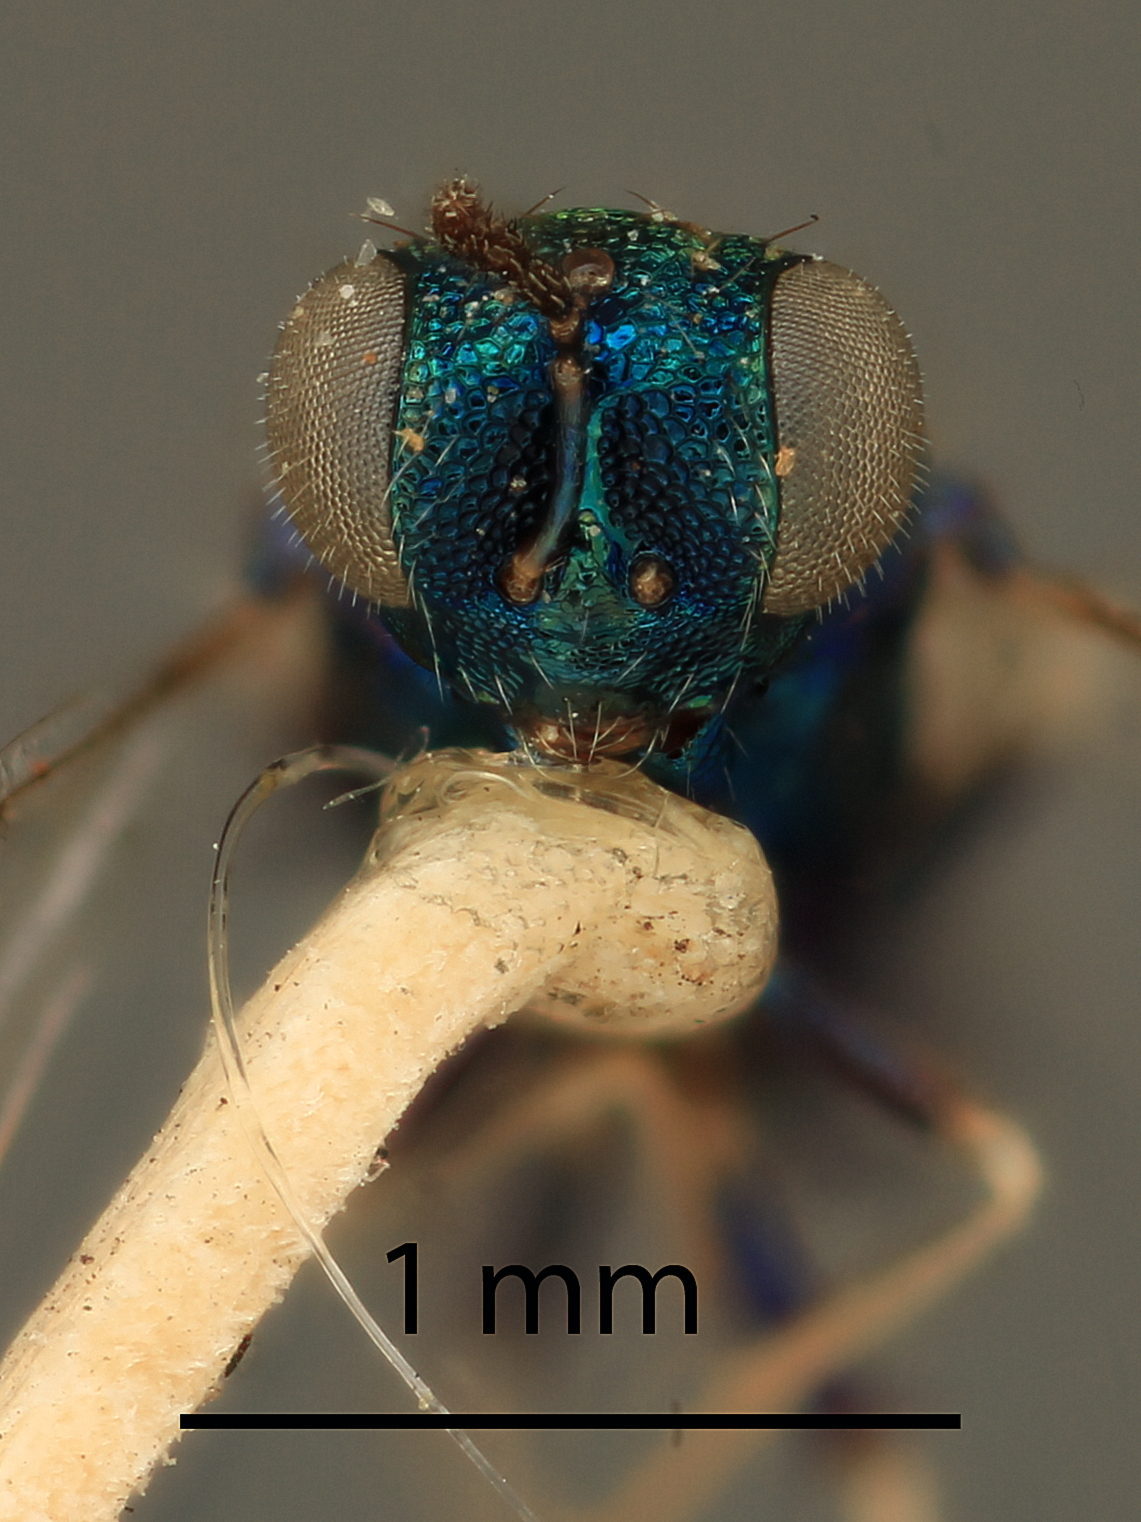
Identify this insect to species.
Entedon tachypterelli
